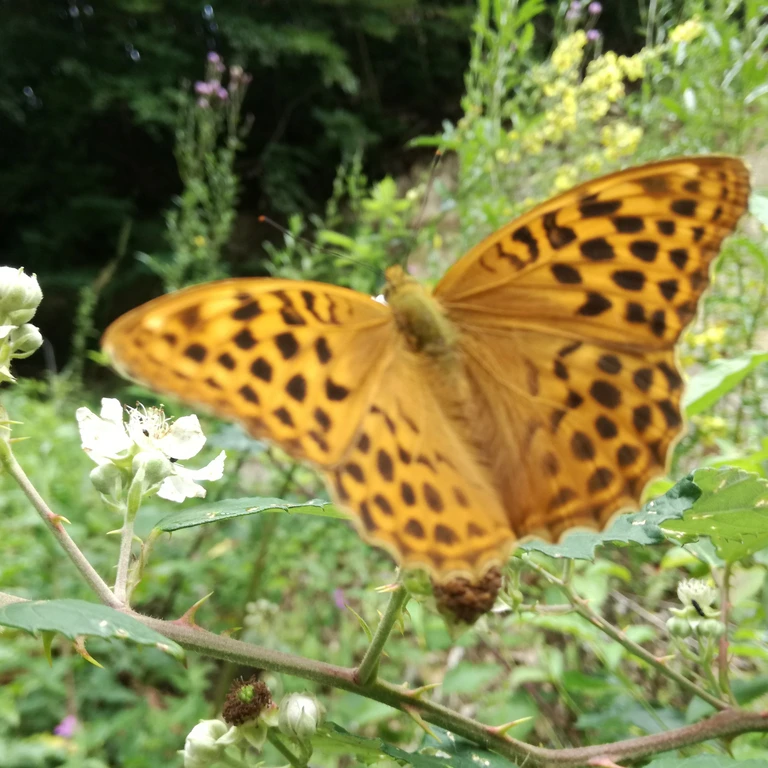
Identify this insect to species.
Argynnis paphia
